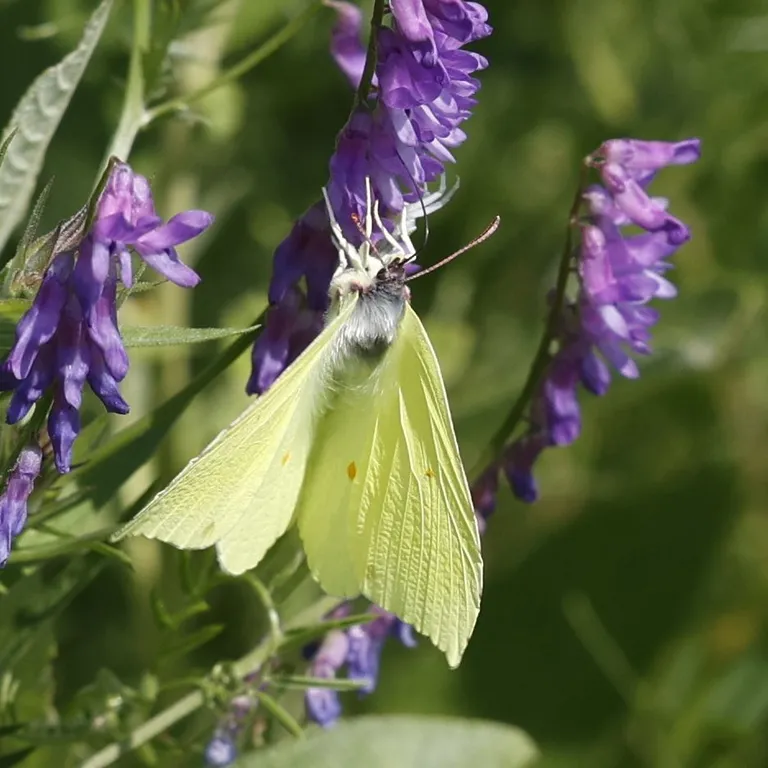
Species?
Gonepteryx rhamni
